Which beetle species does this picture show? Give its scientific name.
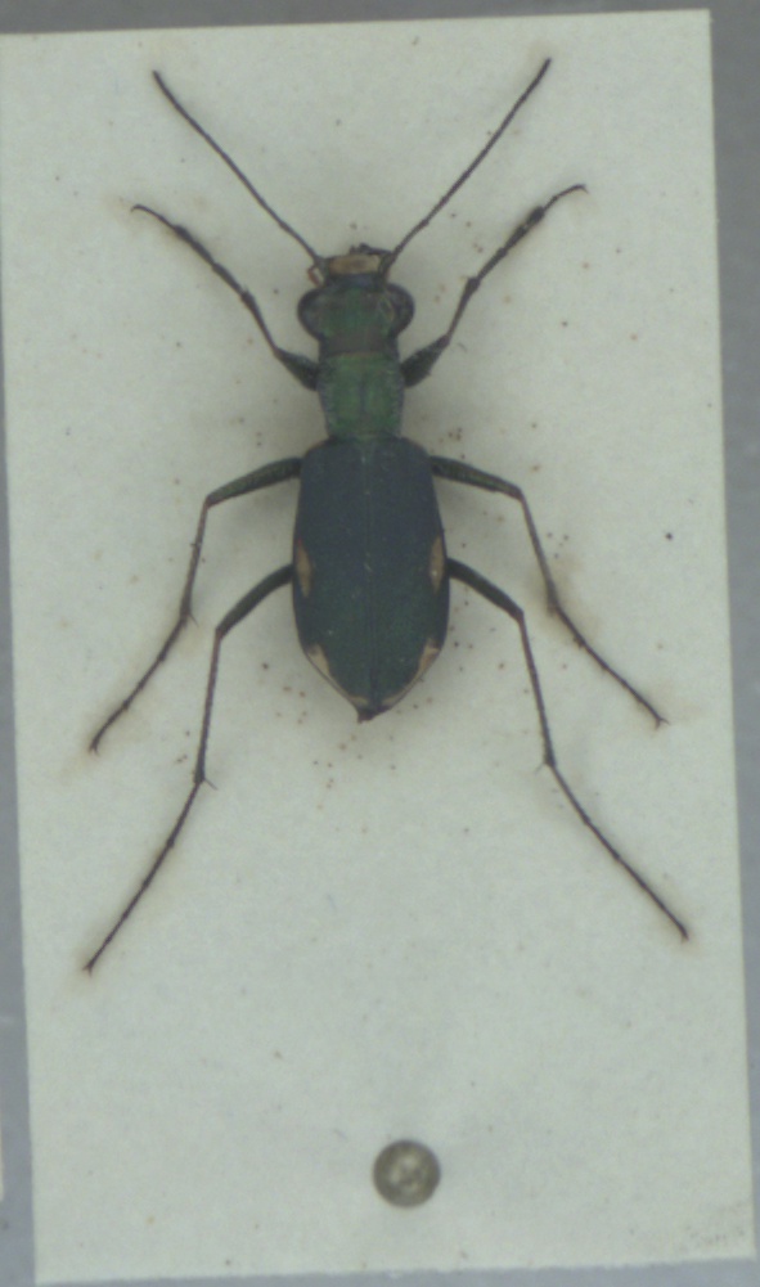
Cylindera germanica
